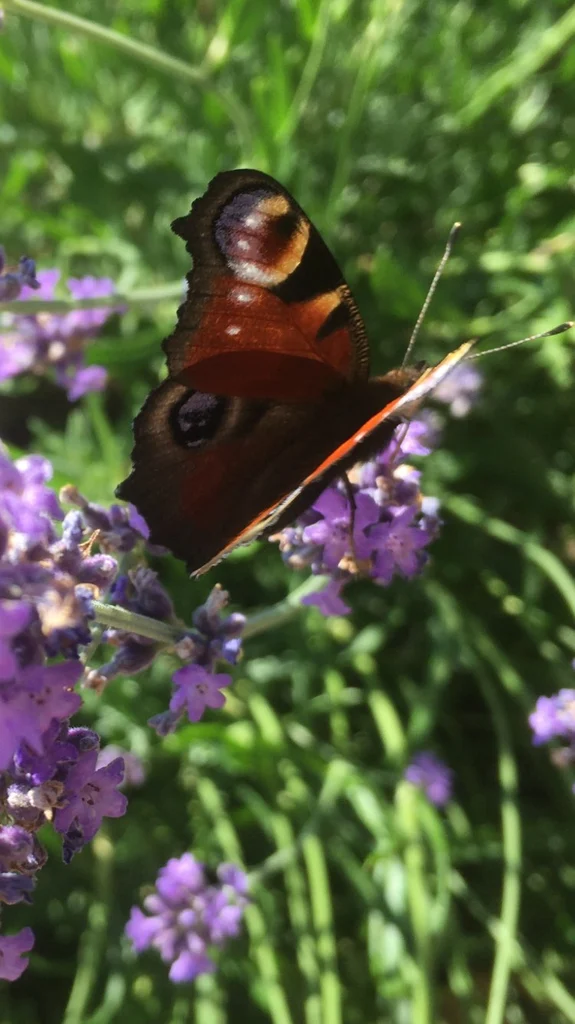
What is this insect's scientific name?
Aglais io
